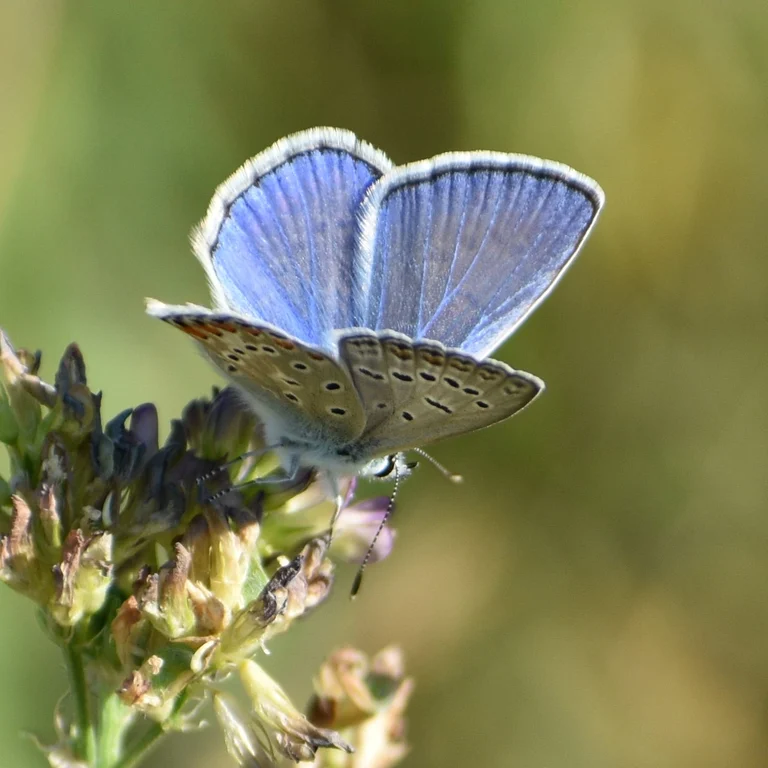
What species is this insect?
Polyommatus icarus
